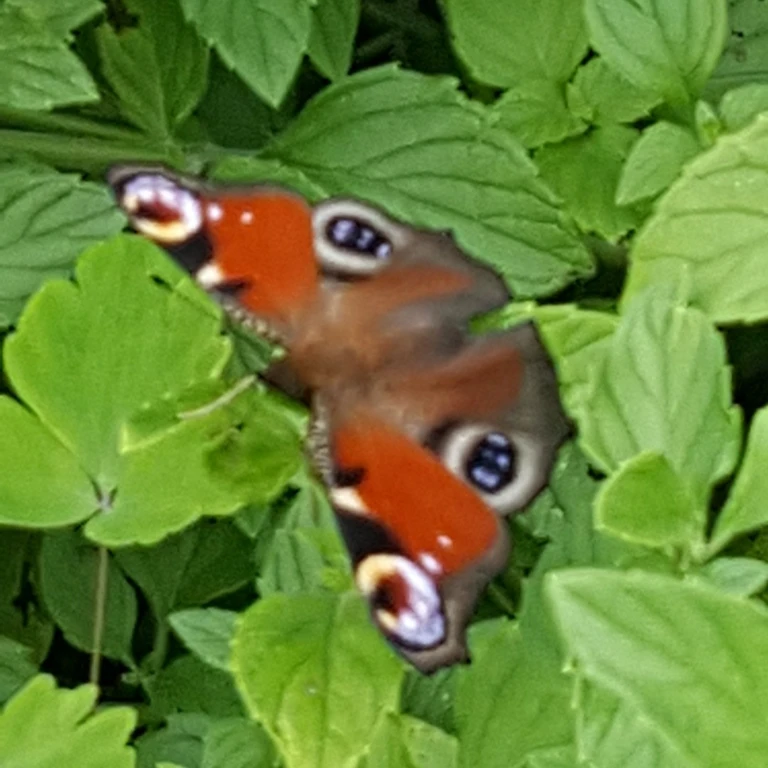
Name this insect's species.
Aglais io
